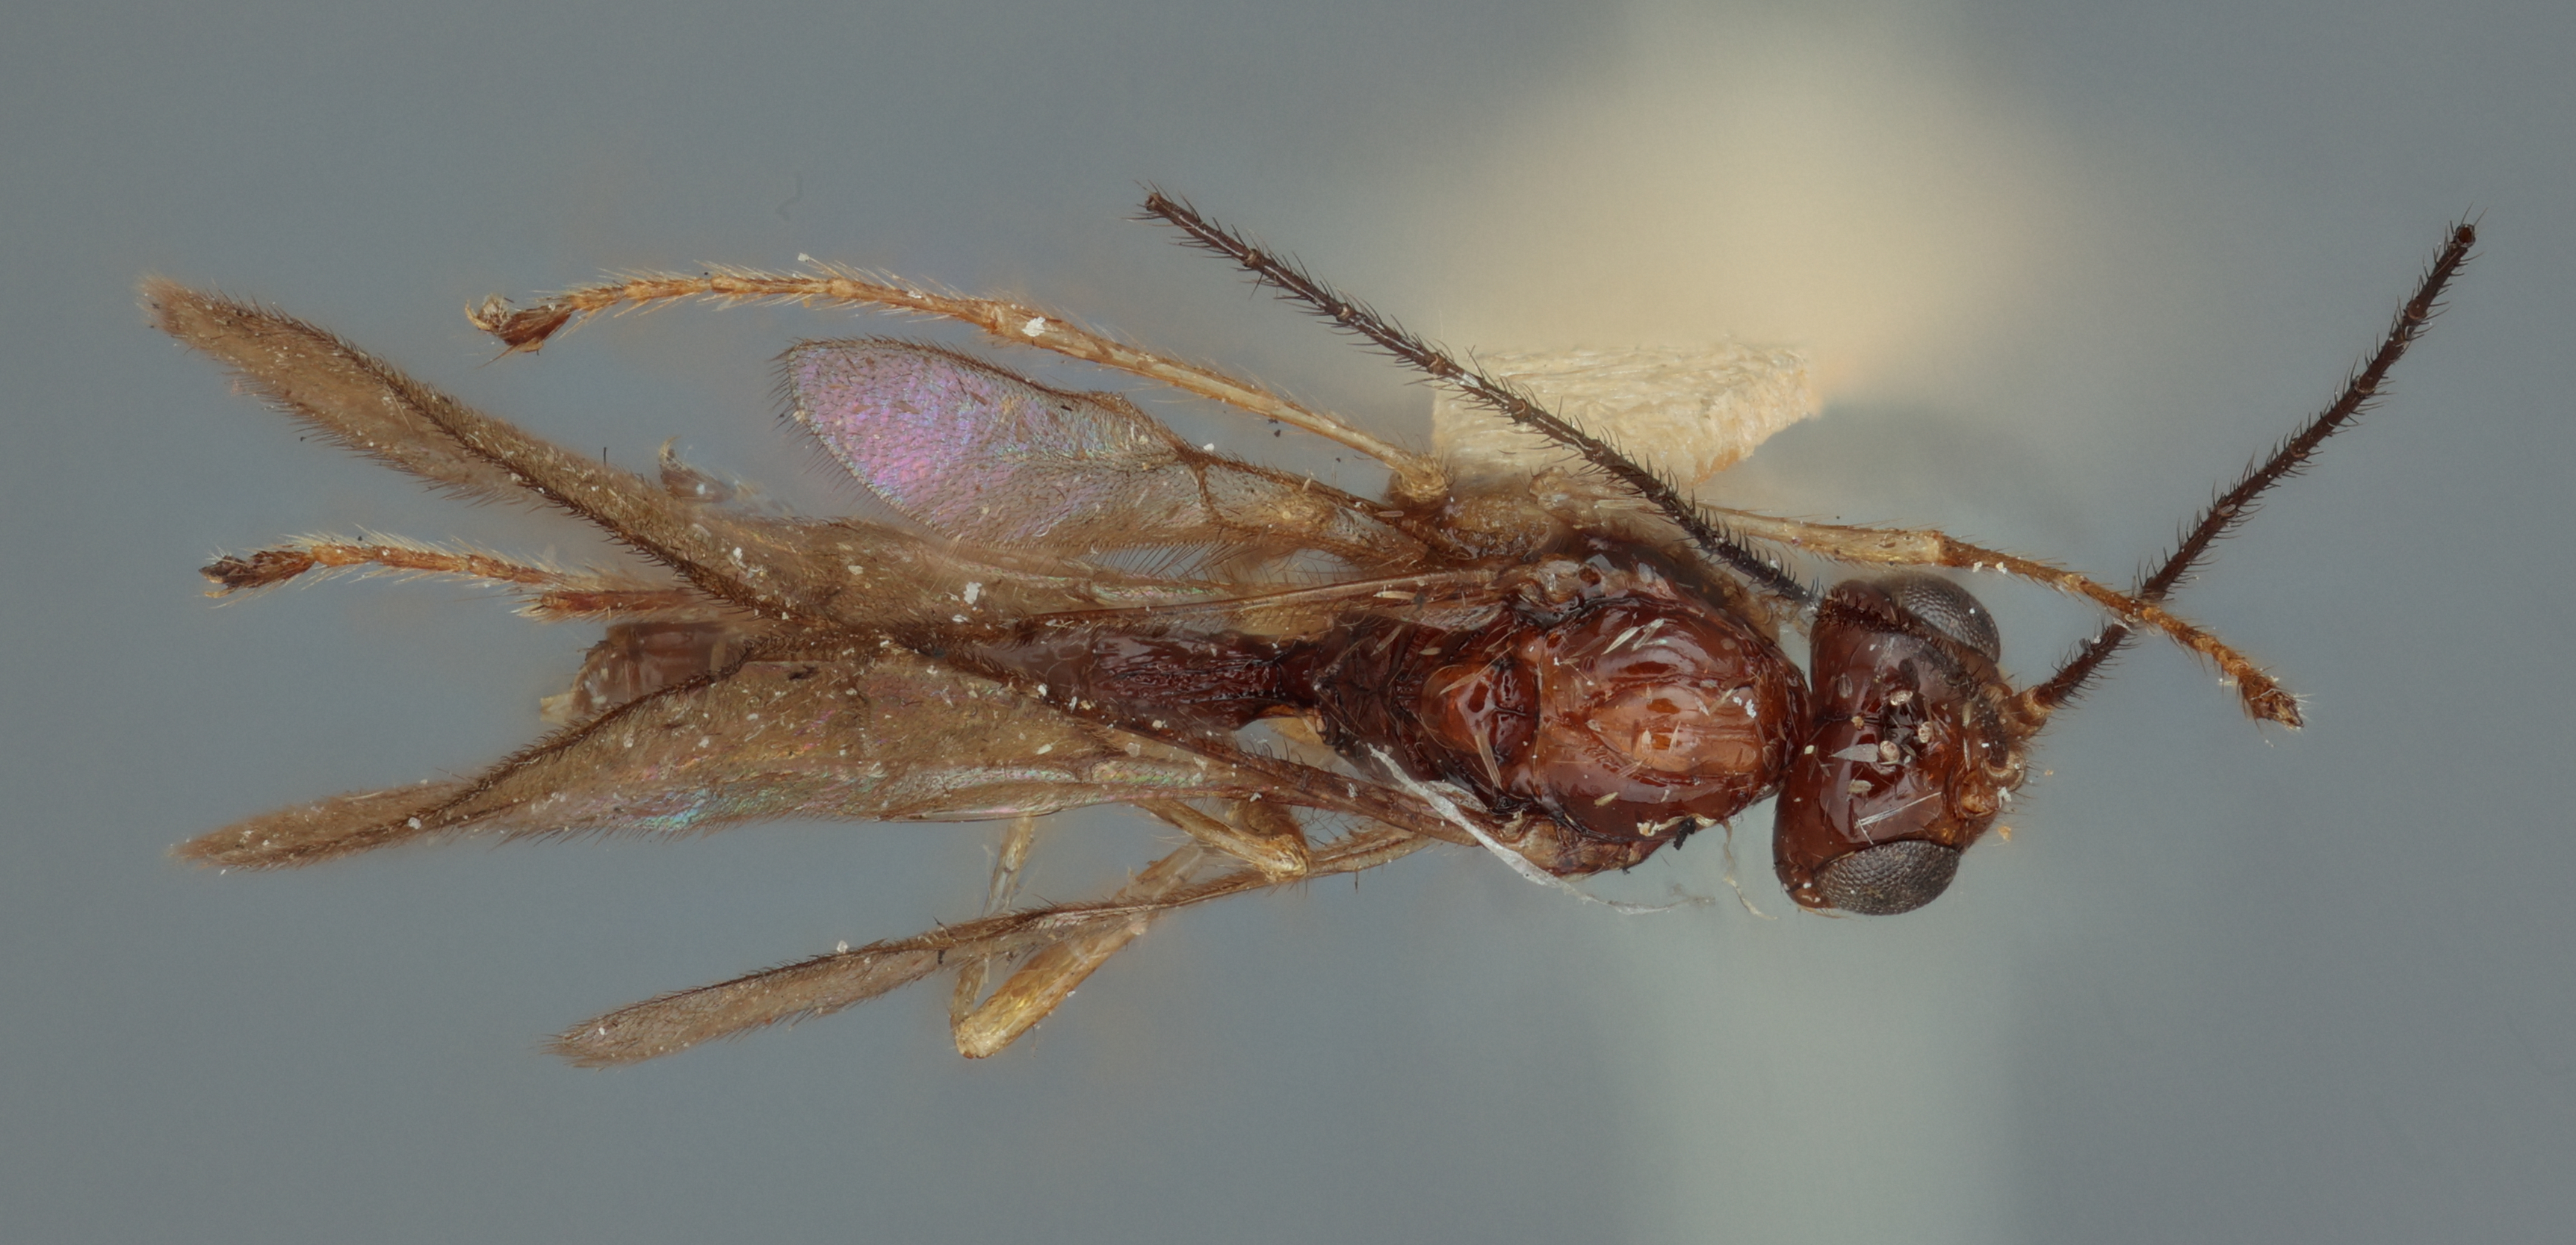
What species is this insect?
Phaenocarpa vastifica
